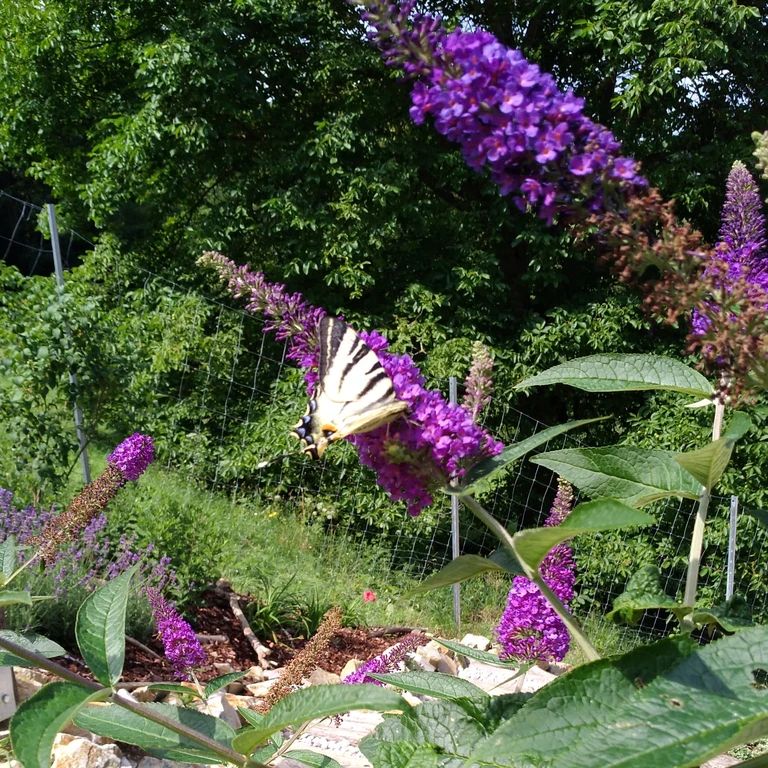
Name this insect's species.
Iphiclides podalirius
